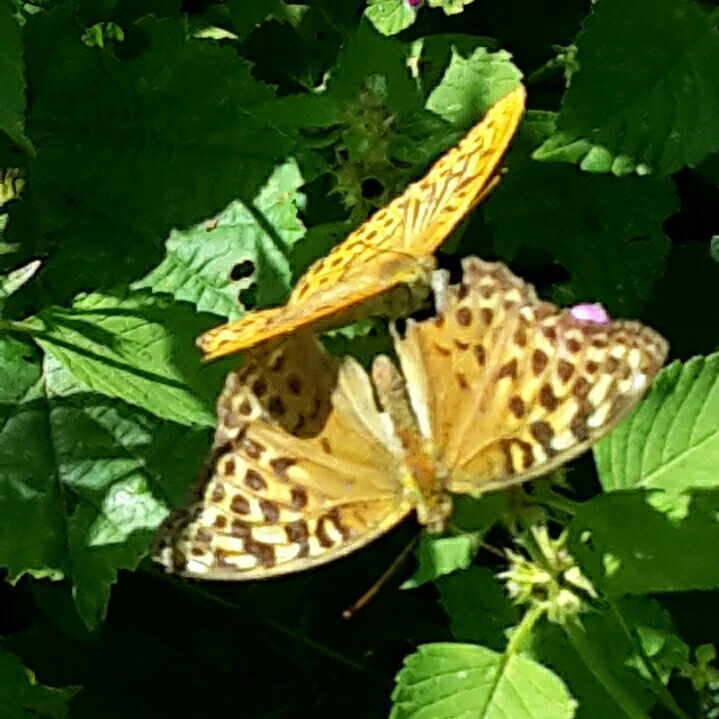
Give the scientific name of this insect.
Argynnis paphia
